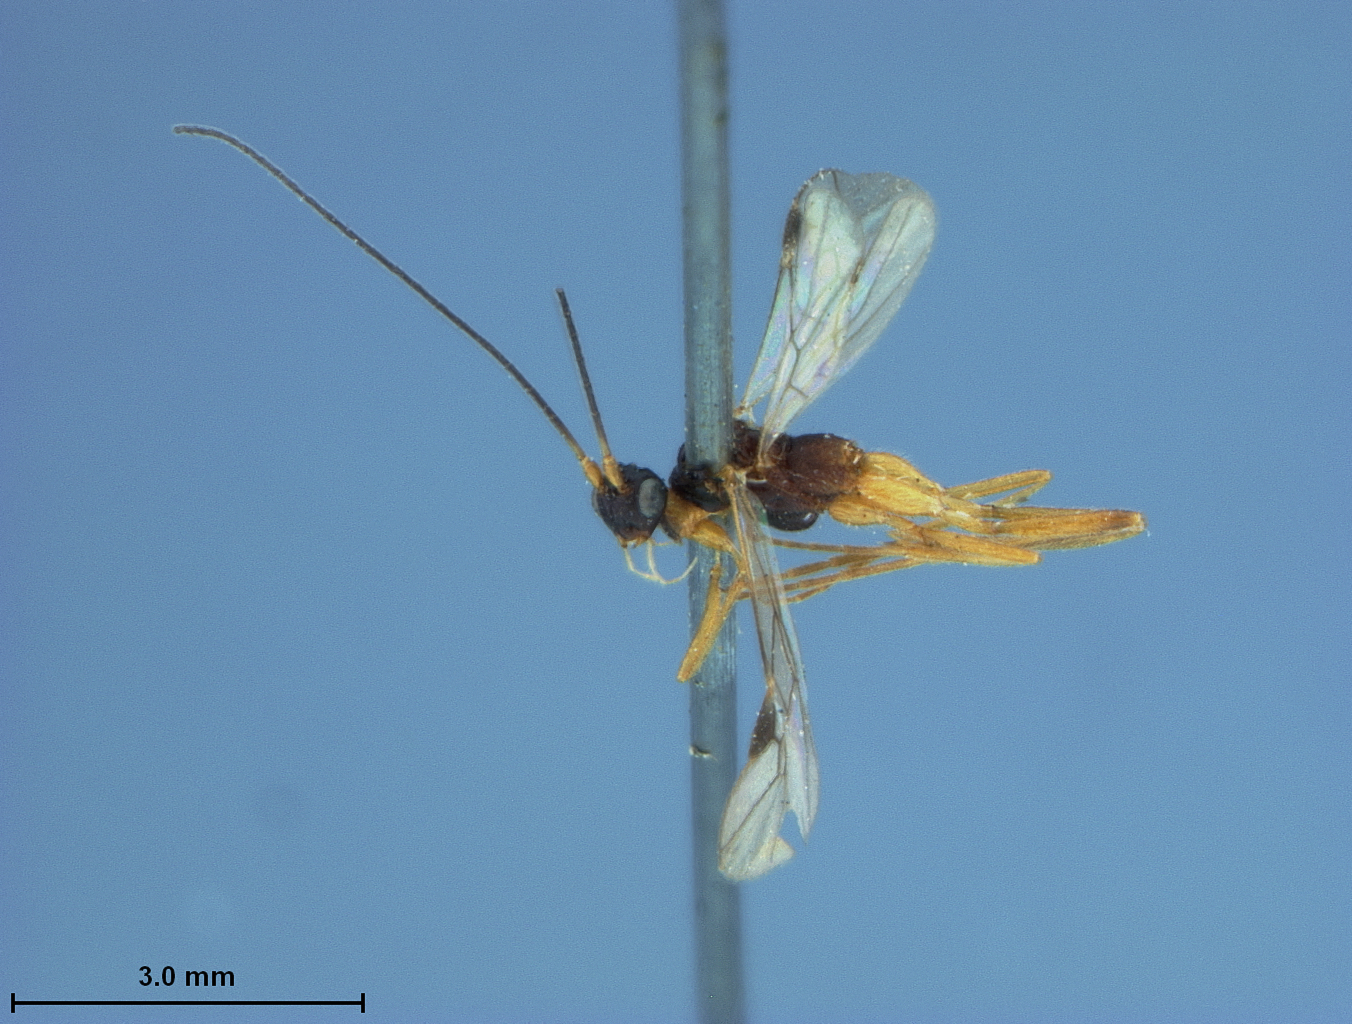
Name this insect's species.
Zele terminalis
